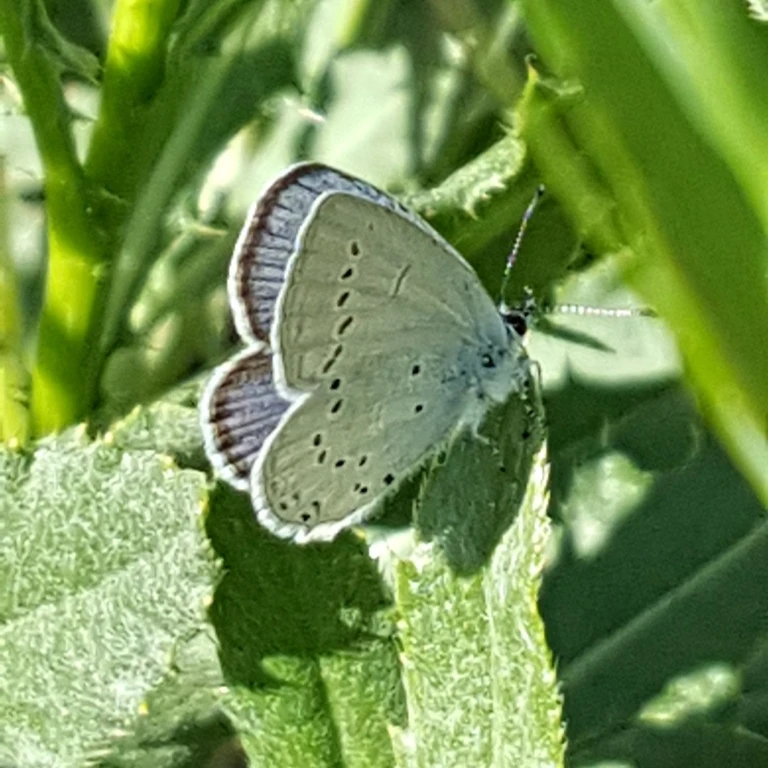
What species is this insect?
Cupido decolorata (also Elkalyce decolorata)
